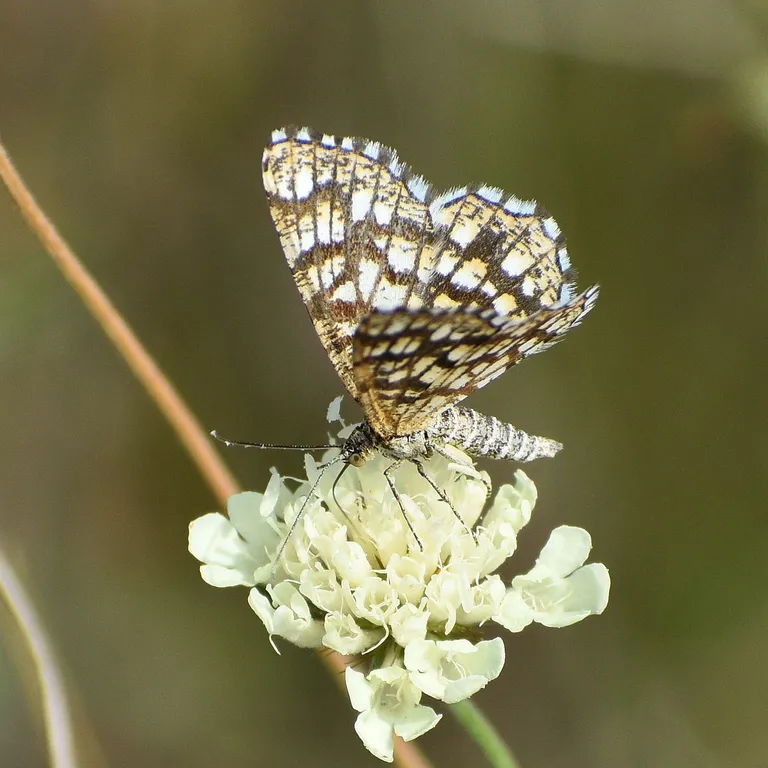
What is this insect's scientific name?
Chiasmia clathrata
